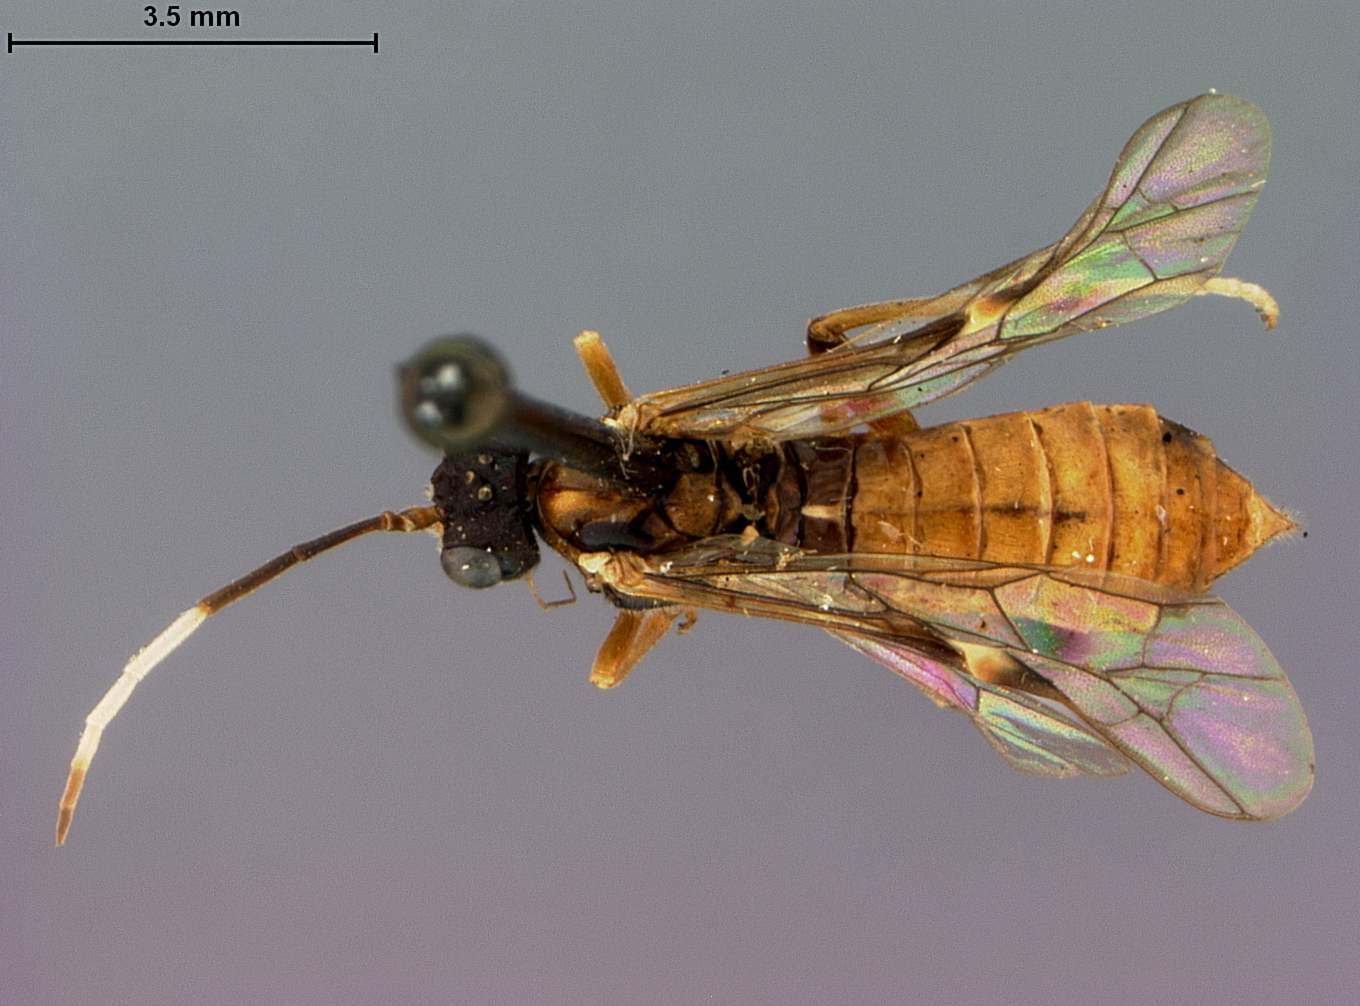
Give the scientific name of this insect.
Perineura turbata
